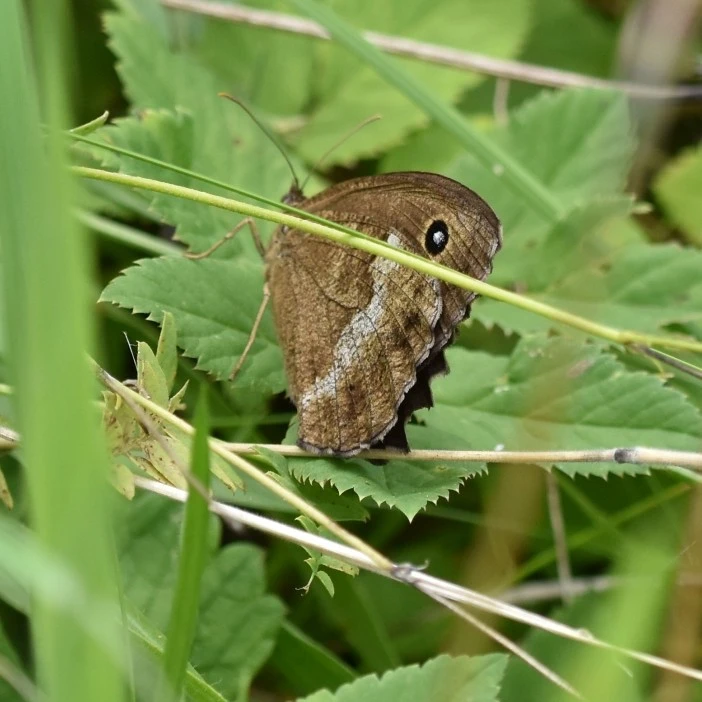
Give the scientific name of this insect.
Minois dryas
